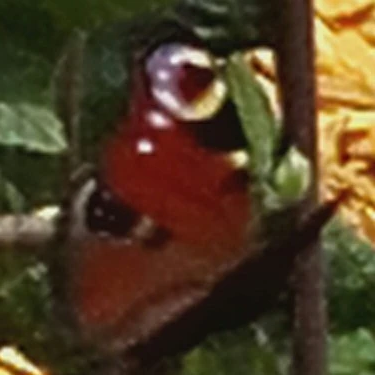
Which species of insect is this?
Aglais io
